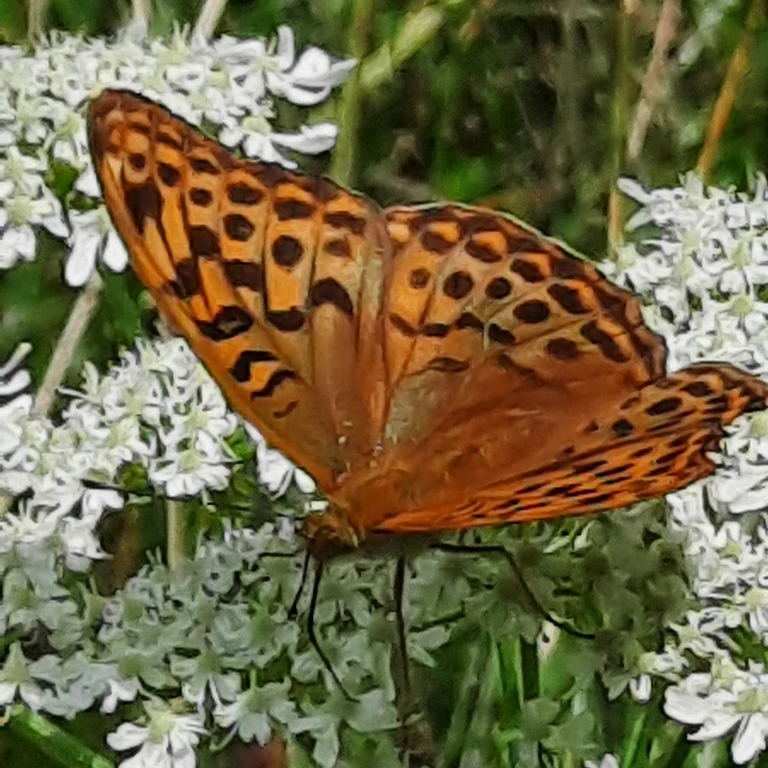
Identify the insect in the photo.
Argynnis paphia
